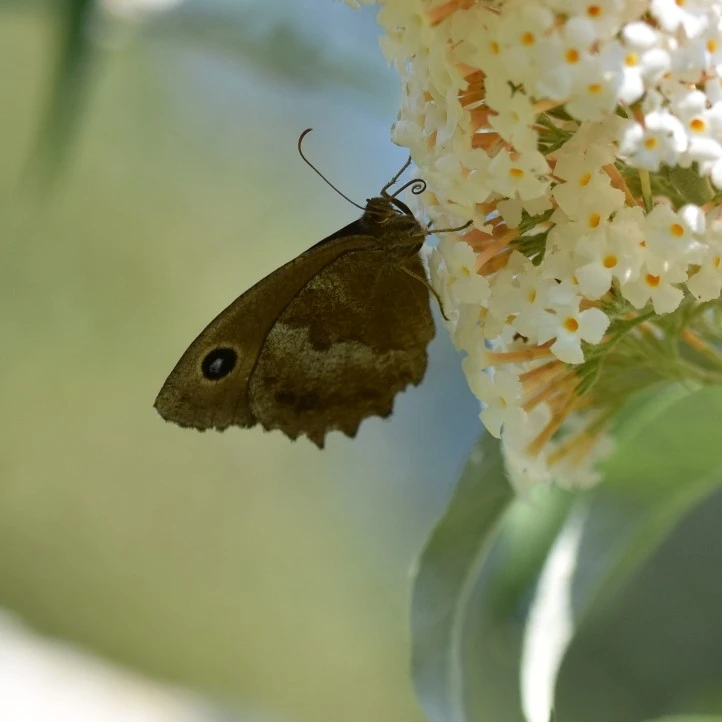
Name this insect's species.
Minois dryas
